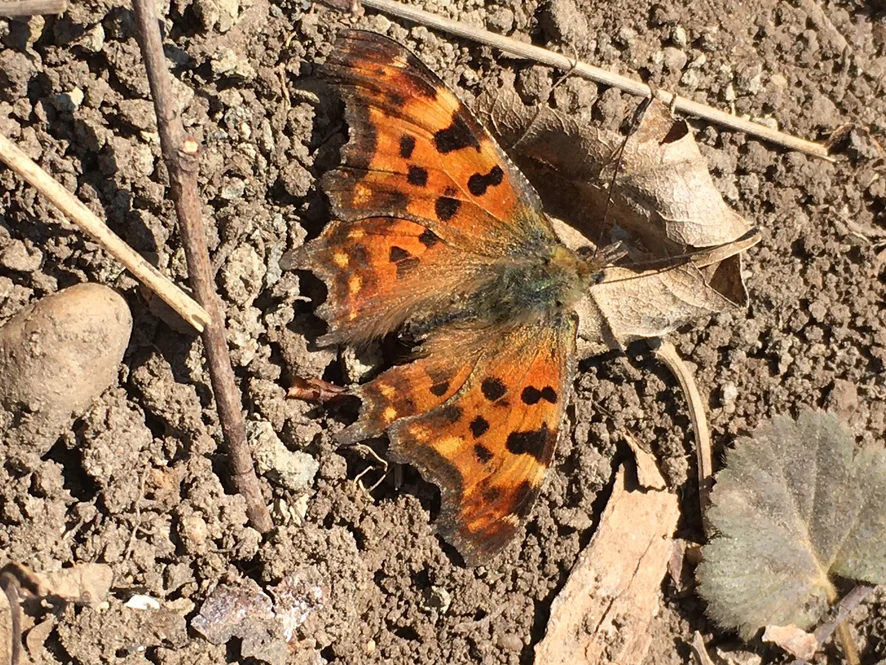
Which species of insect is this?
Polygonia c-album
